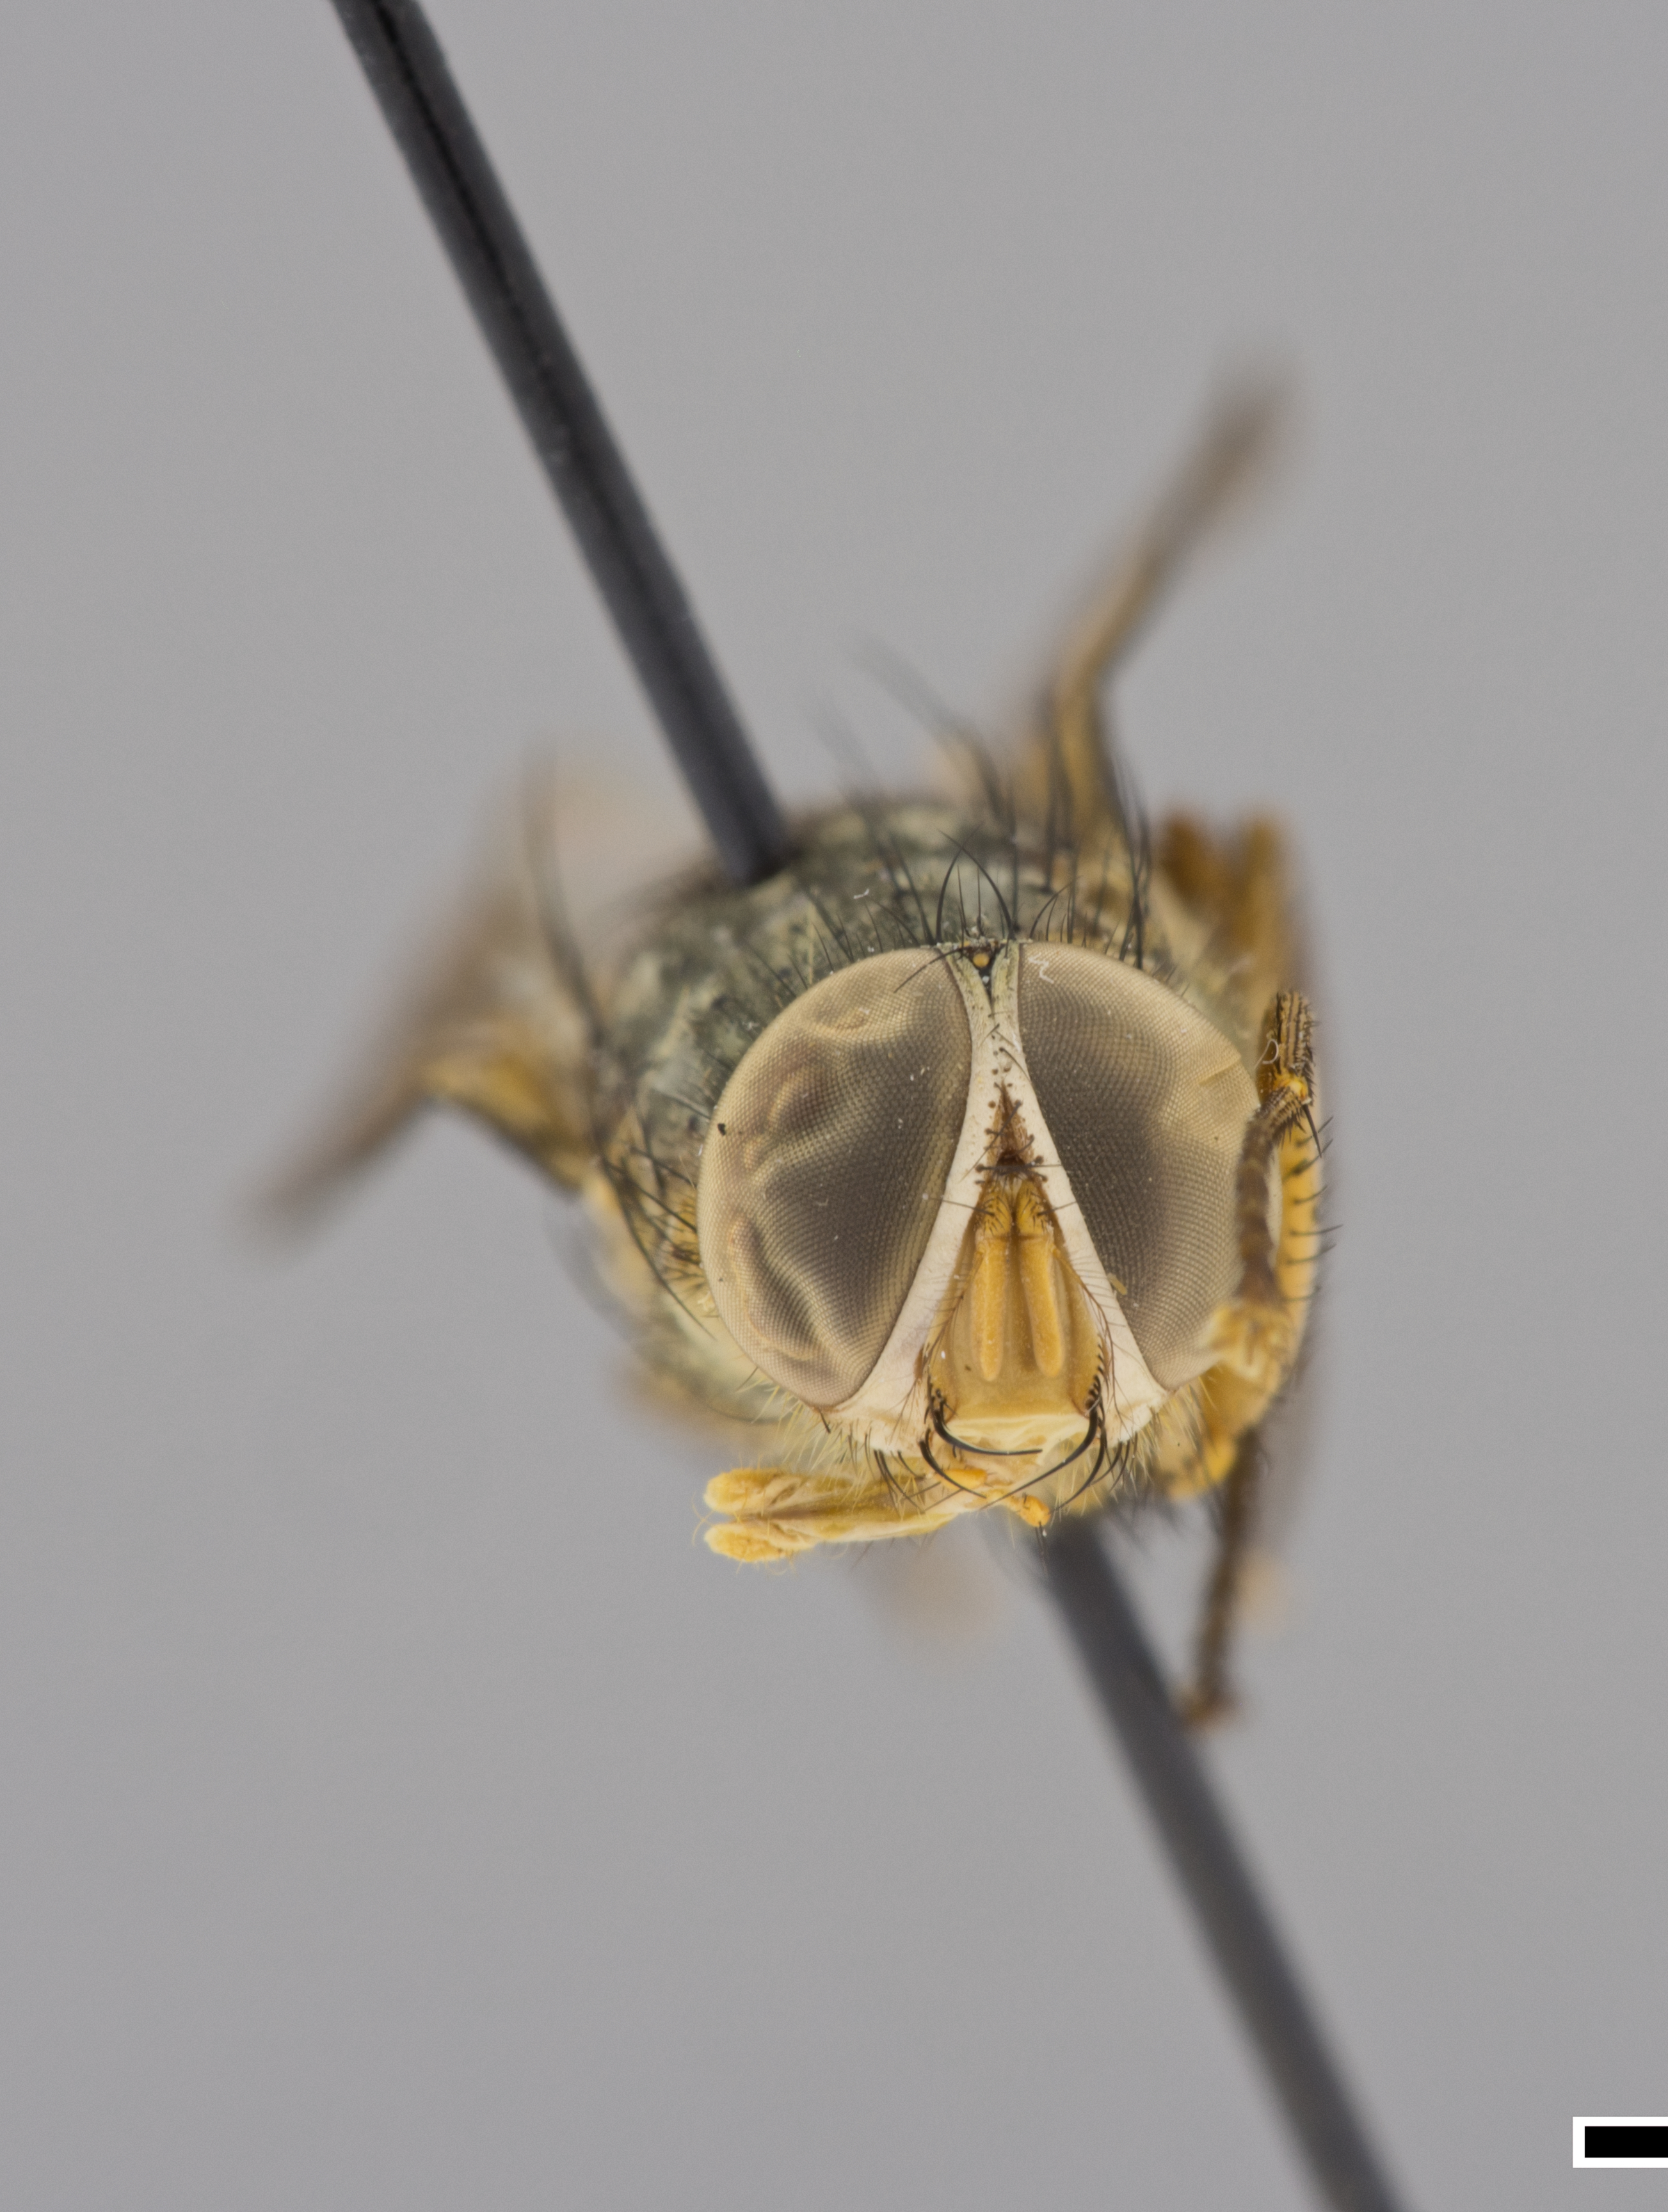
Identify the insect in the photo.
Mesembrinella abaca (also Huascaromusca abaca)
